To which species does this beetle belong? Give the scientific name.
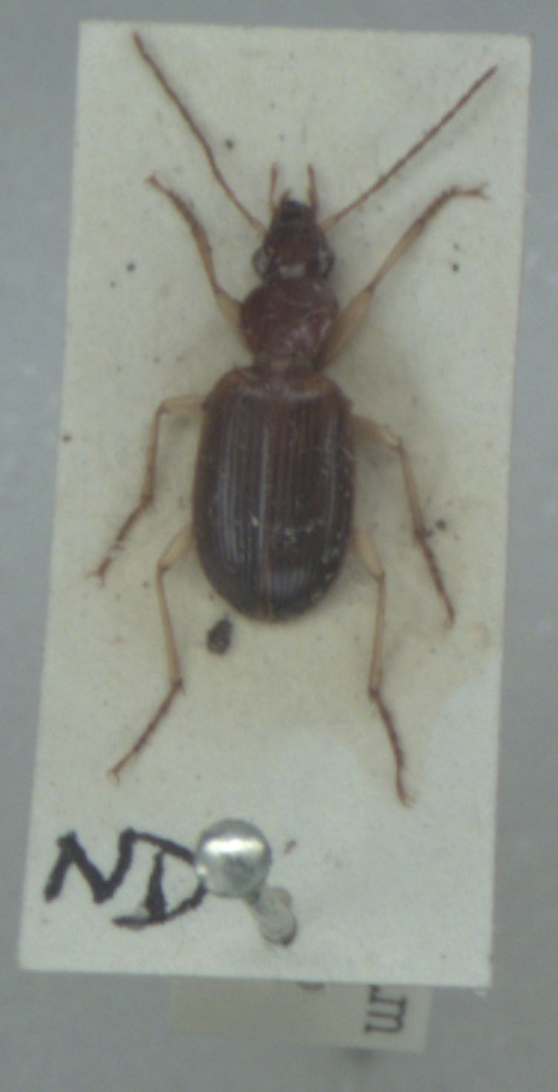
Paranchus albipes
